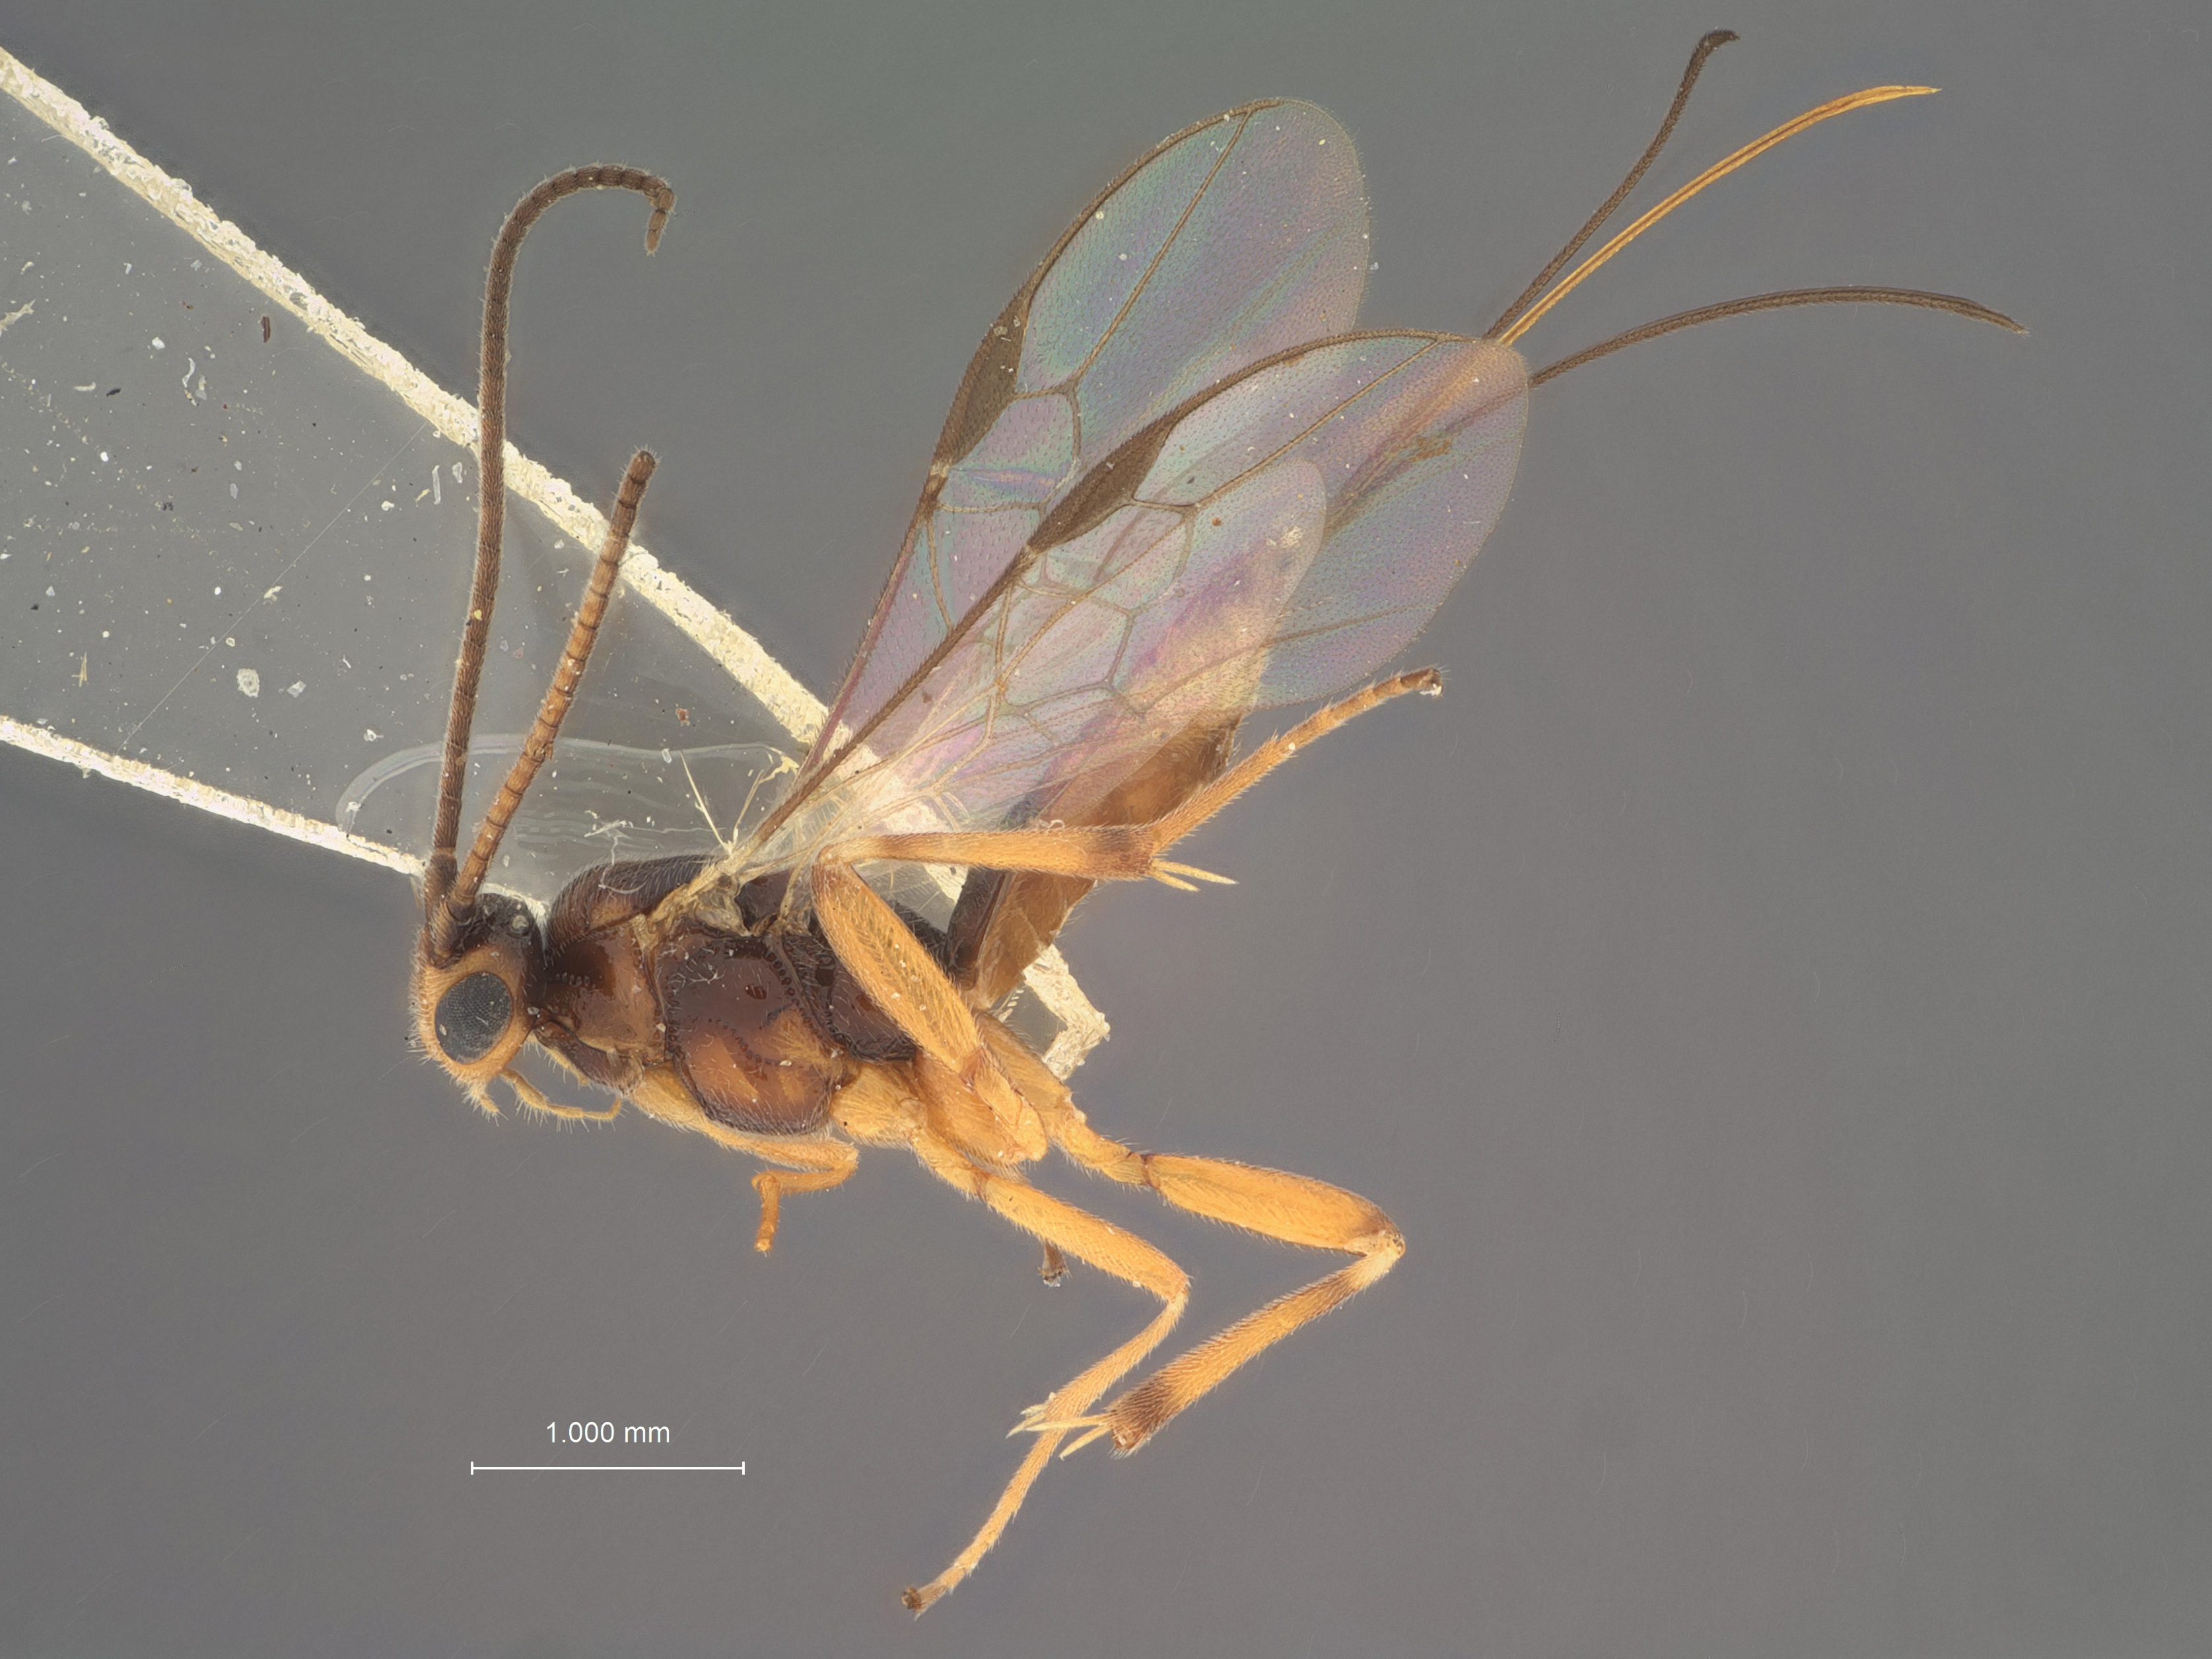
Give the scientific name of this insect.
Orgilus latus
